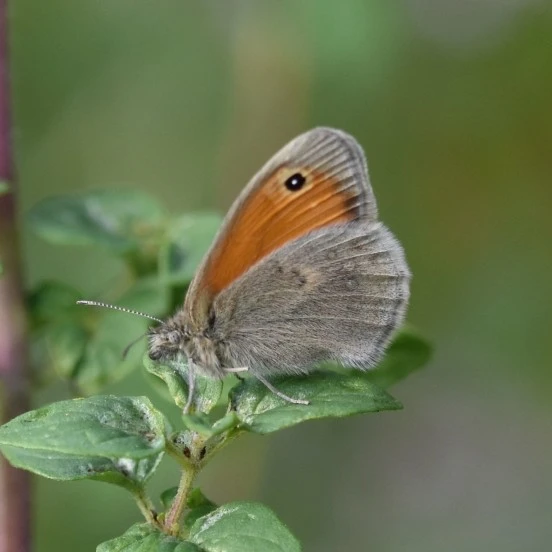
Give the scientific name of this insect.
Coenonympha pamphilus
